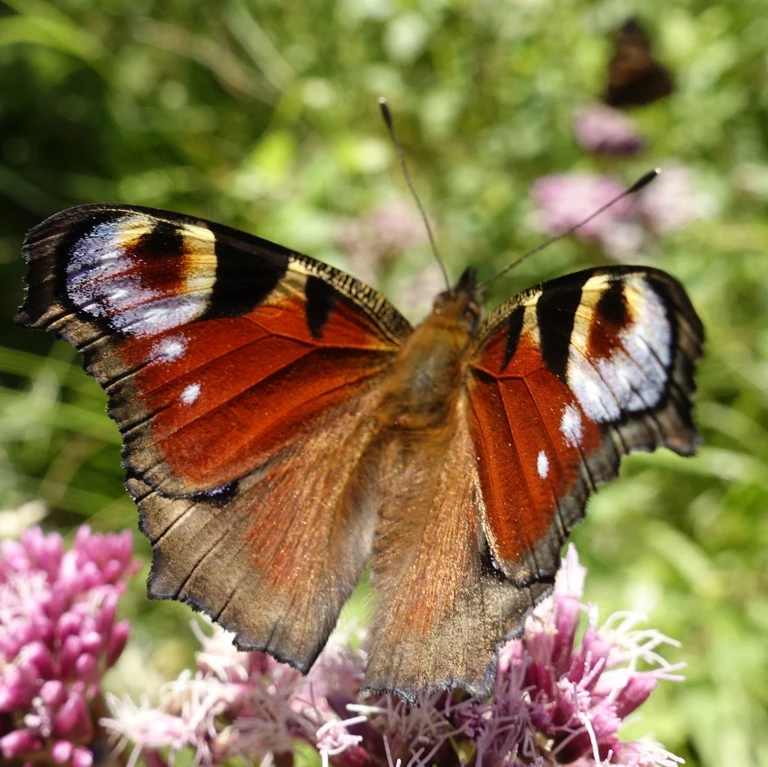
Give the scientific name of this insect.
Aglais io
